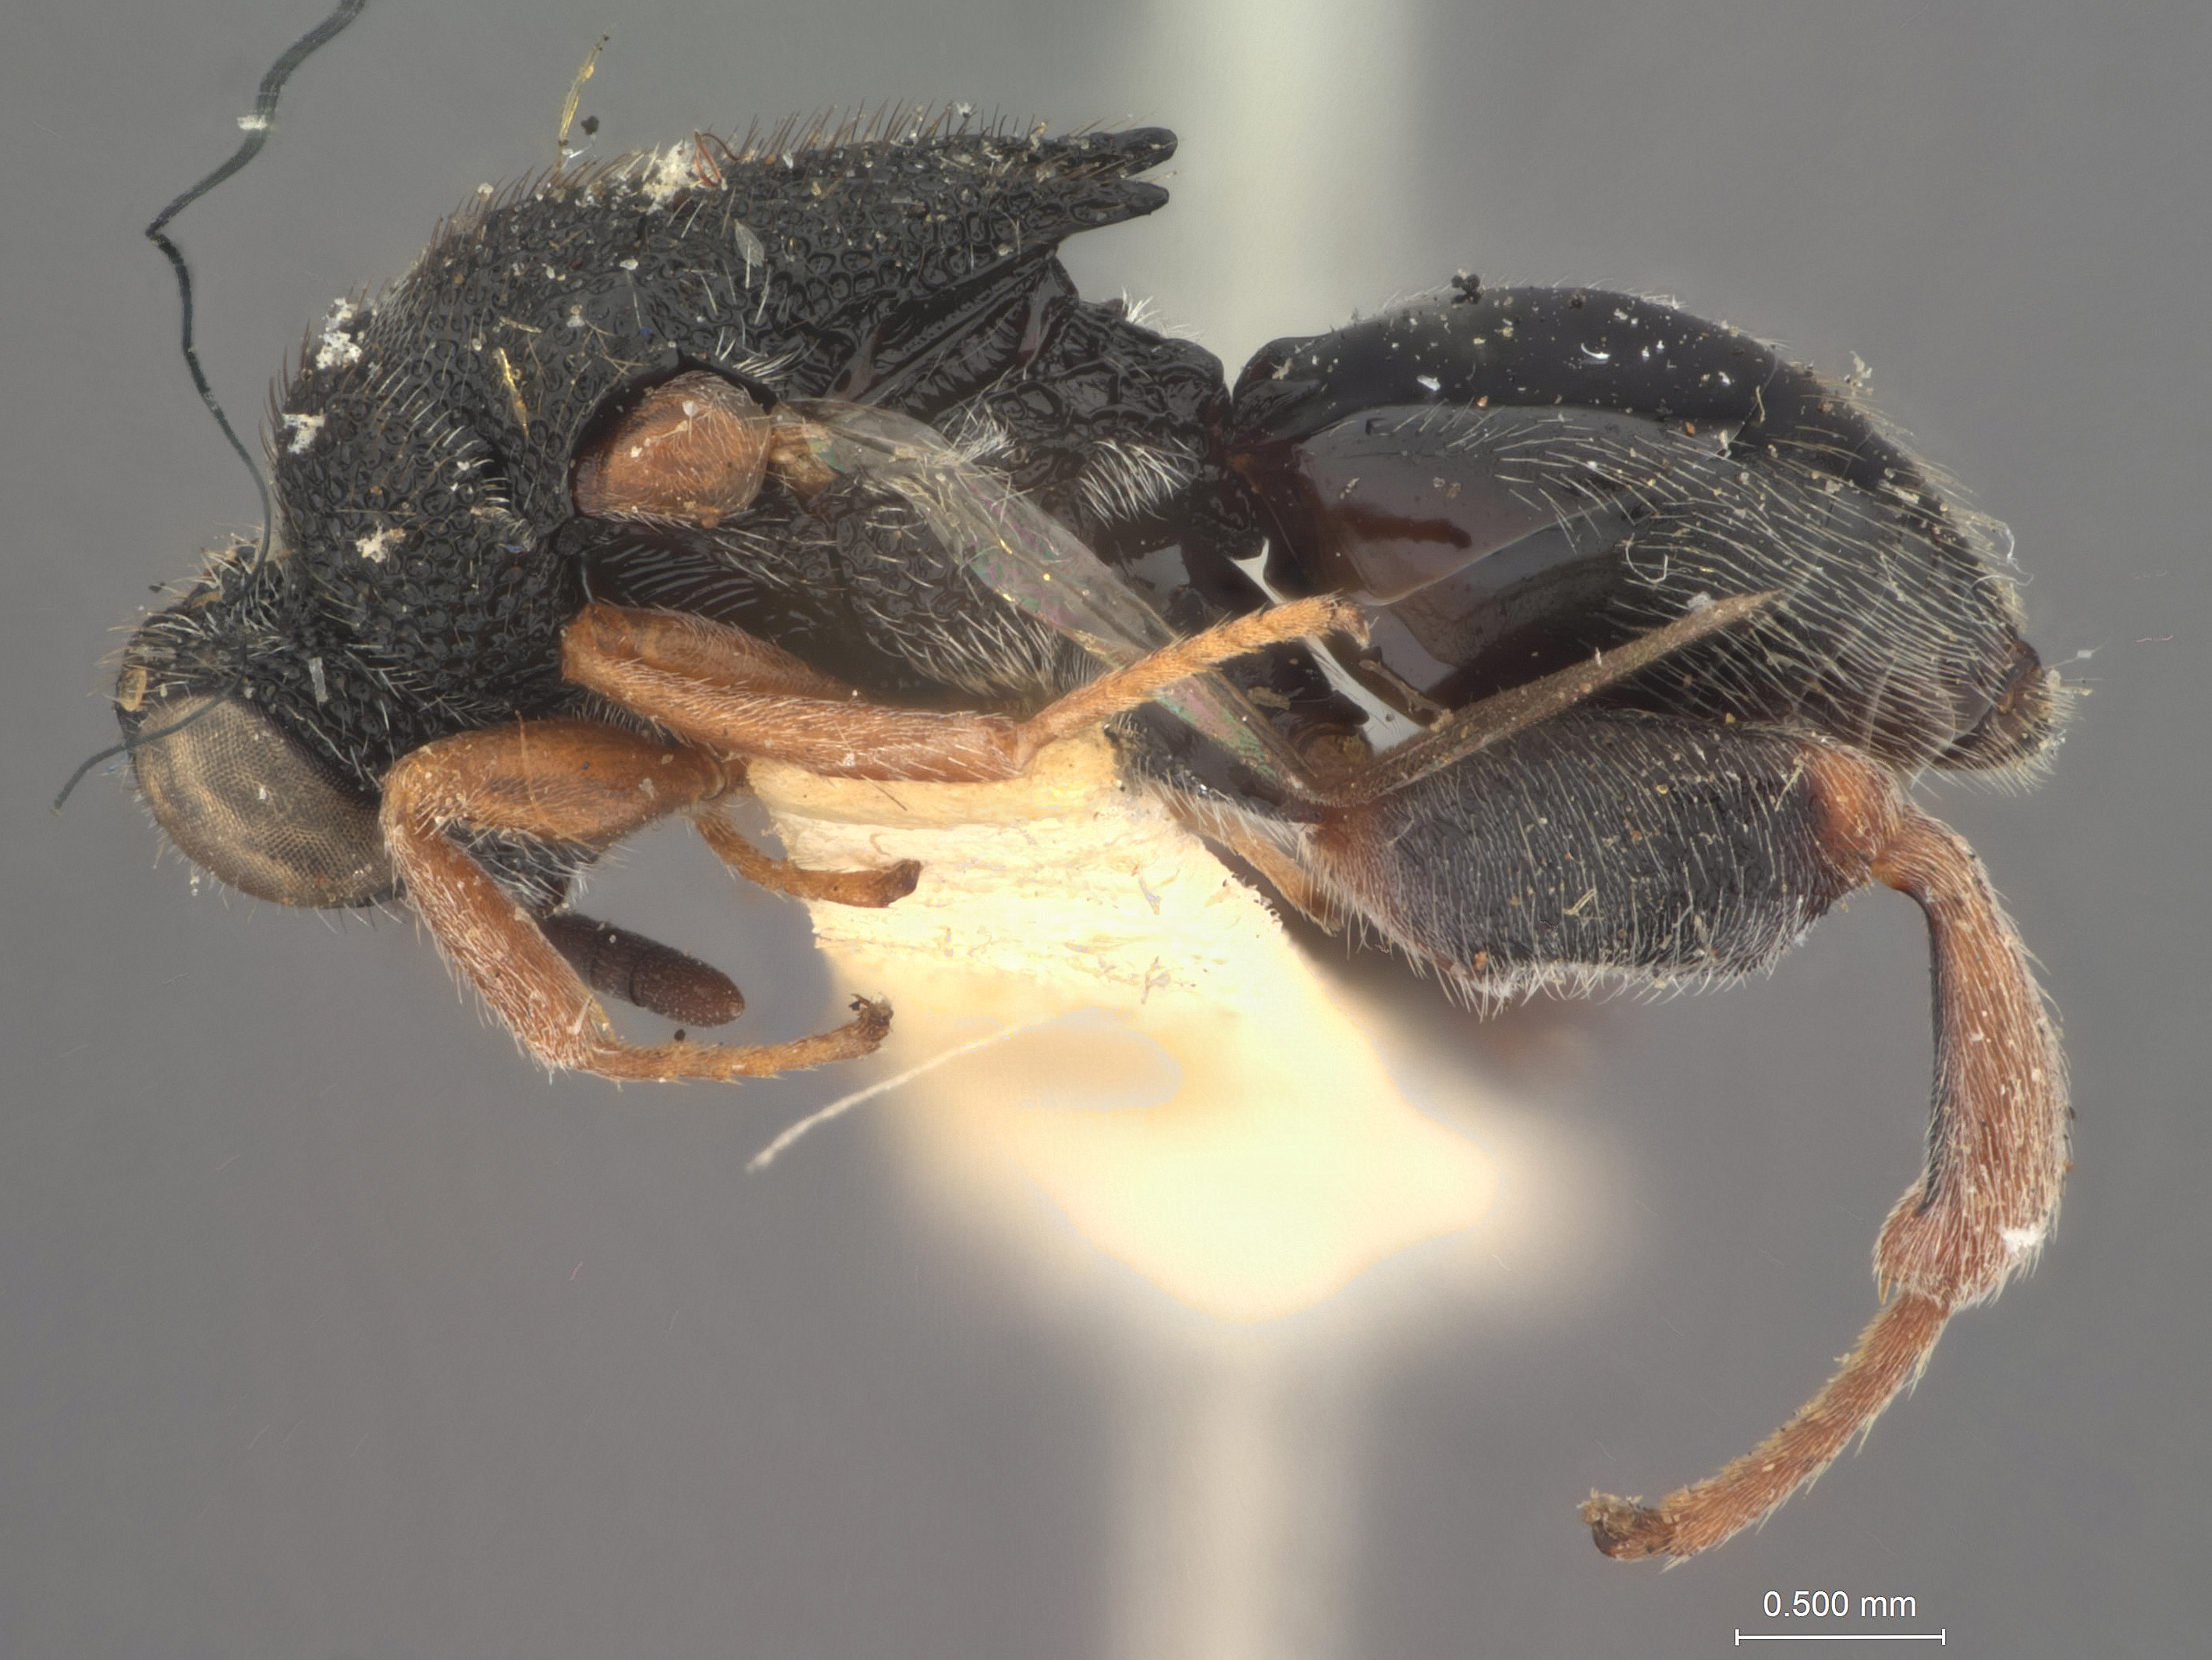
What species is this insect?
Stomatoceras magnidens
